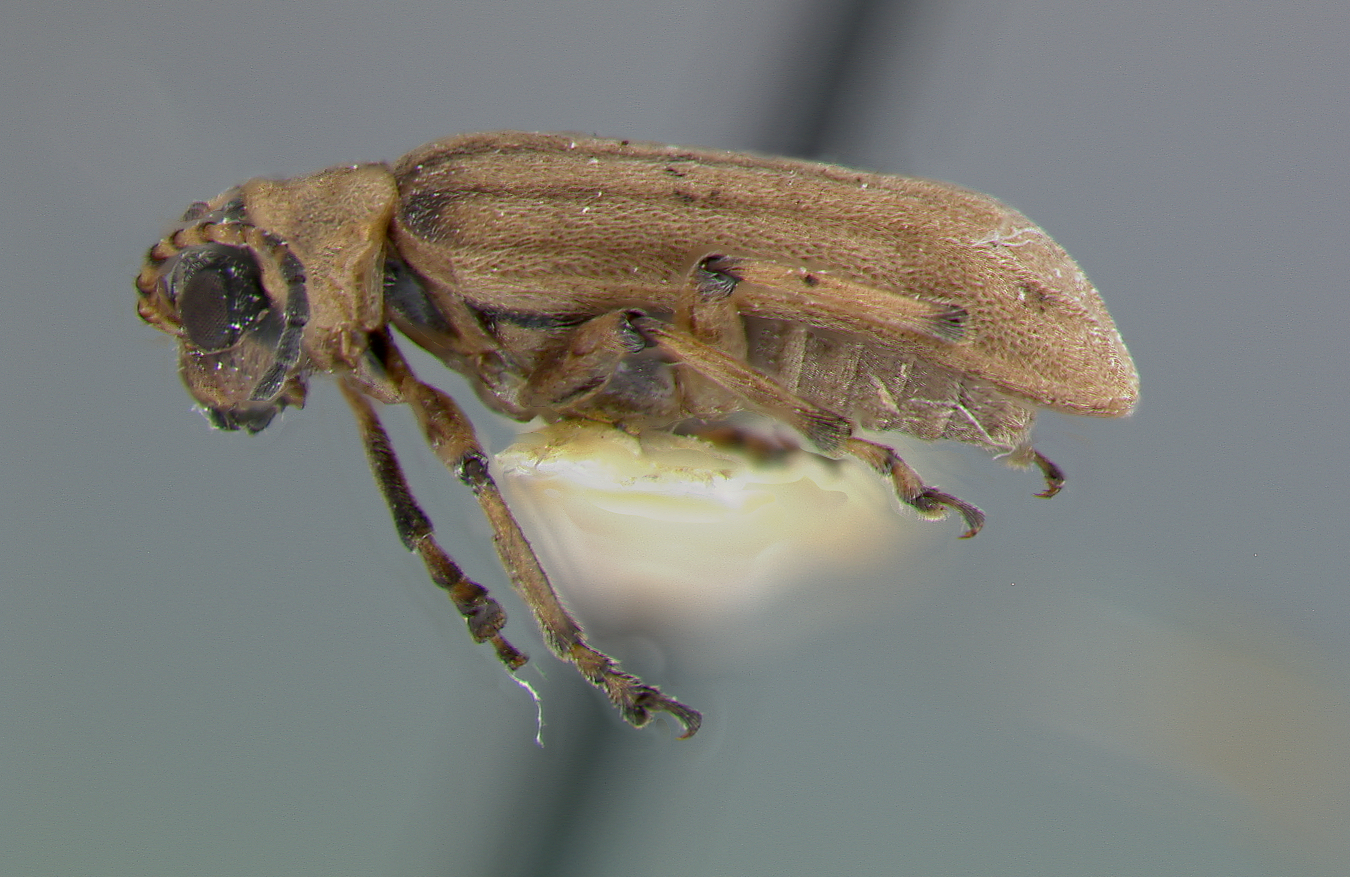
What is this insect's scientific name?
Galerucella melanocephala
